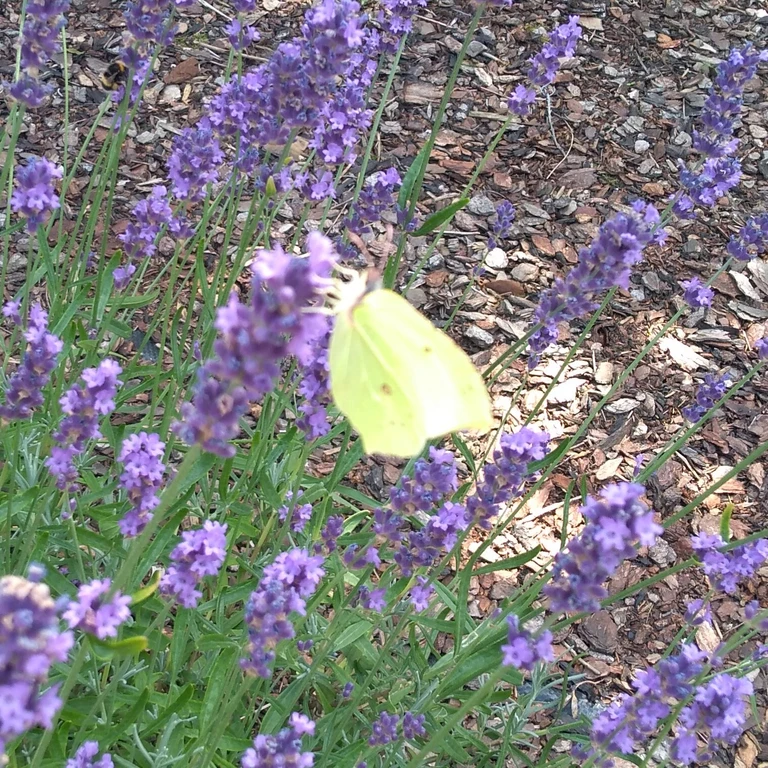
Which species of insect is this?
Gonepteryx rhamni
